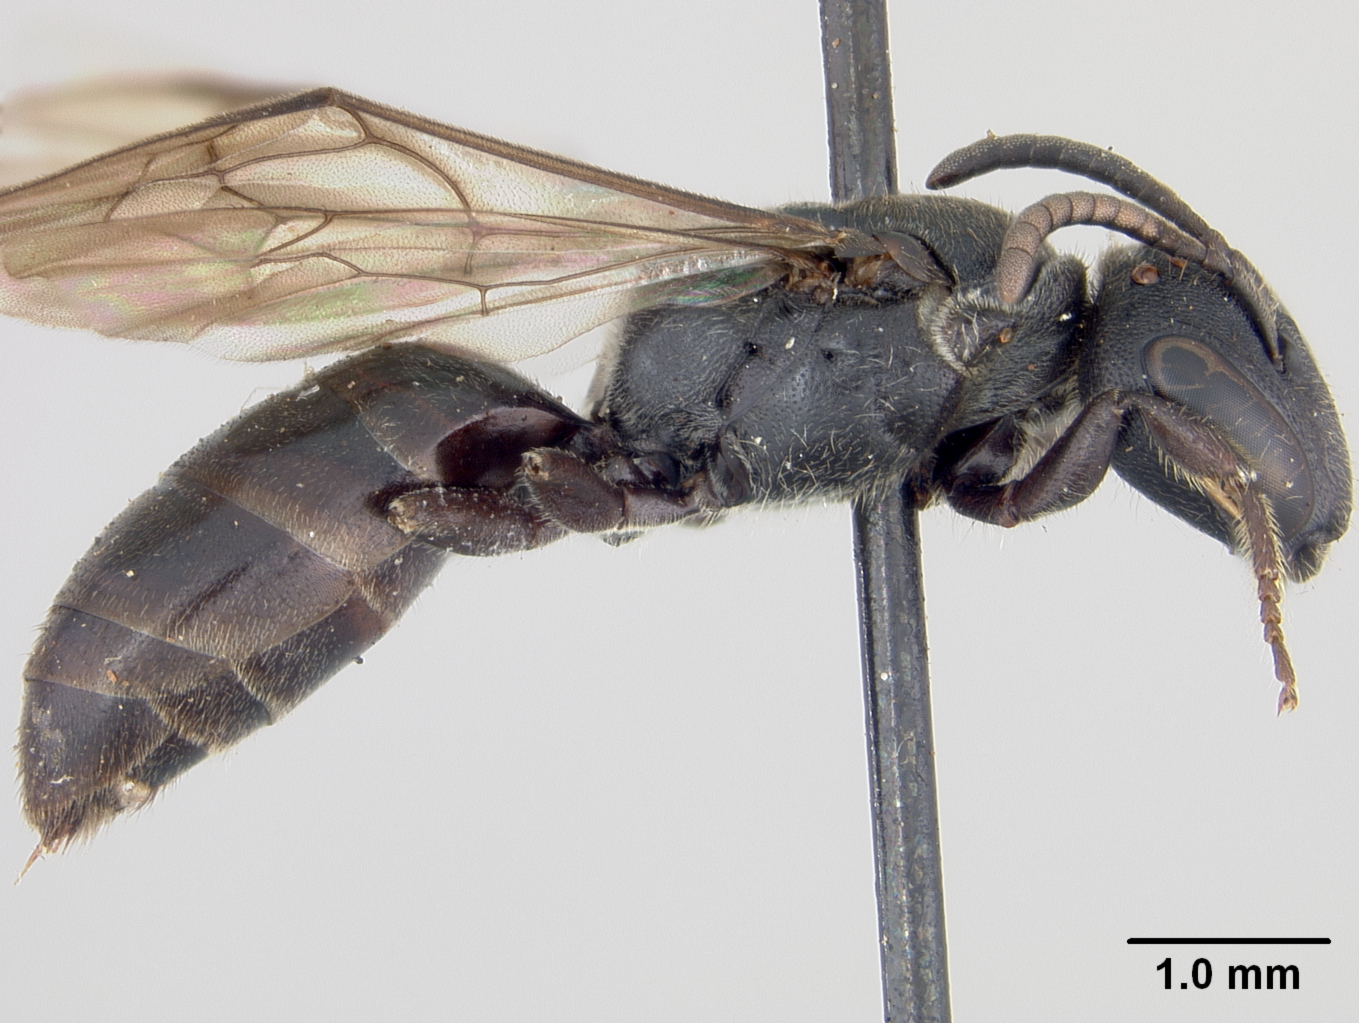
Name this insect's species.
Hylaeus niger
